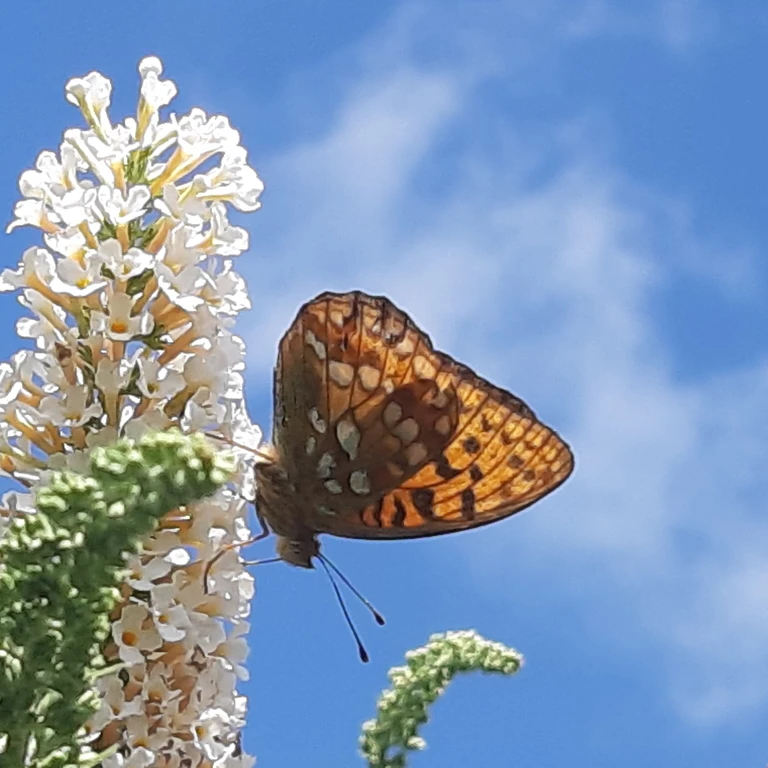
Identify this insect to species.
Speyeria aglaja
